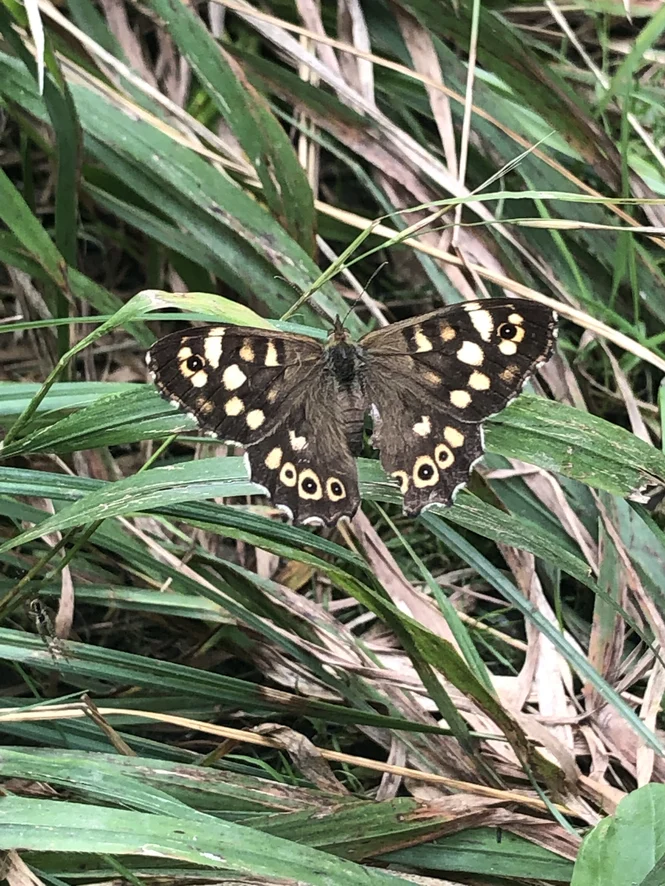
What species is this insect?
Pararge aegeria
